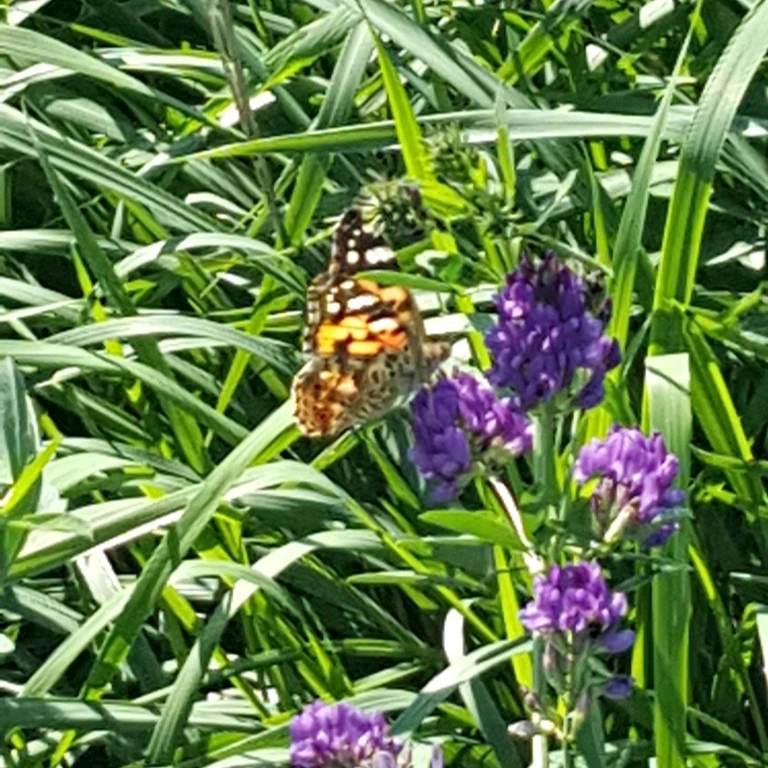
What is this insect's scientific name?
Vanessa cardui
